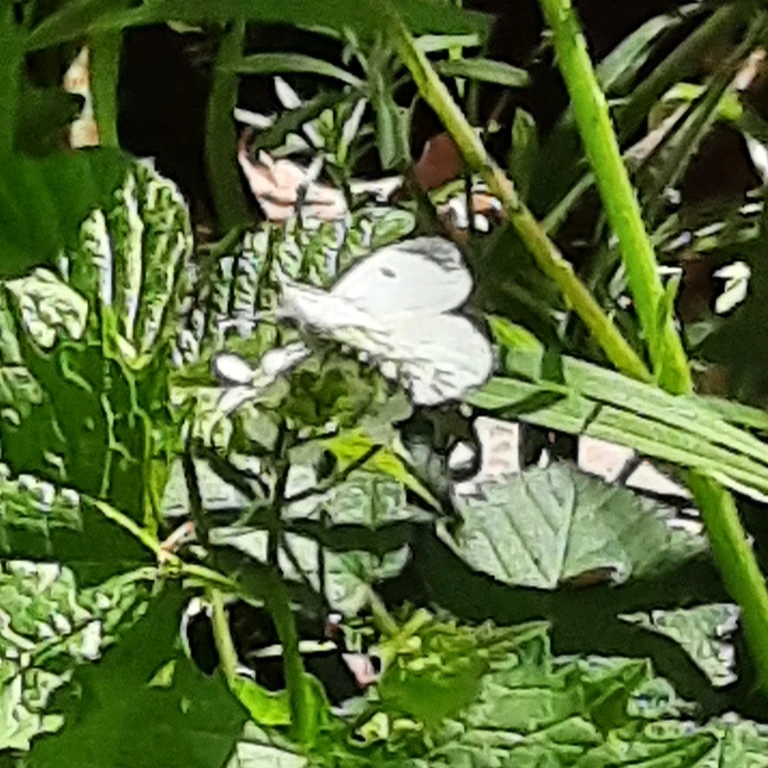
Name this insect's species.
Anthocharis cardamines
